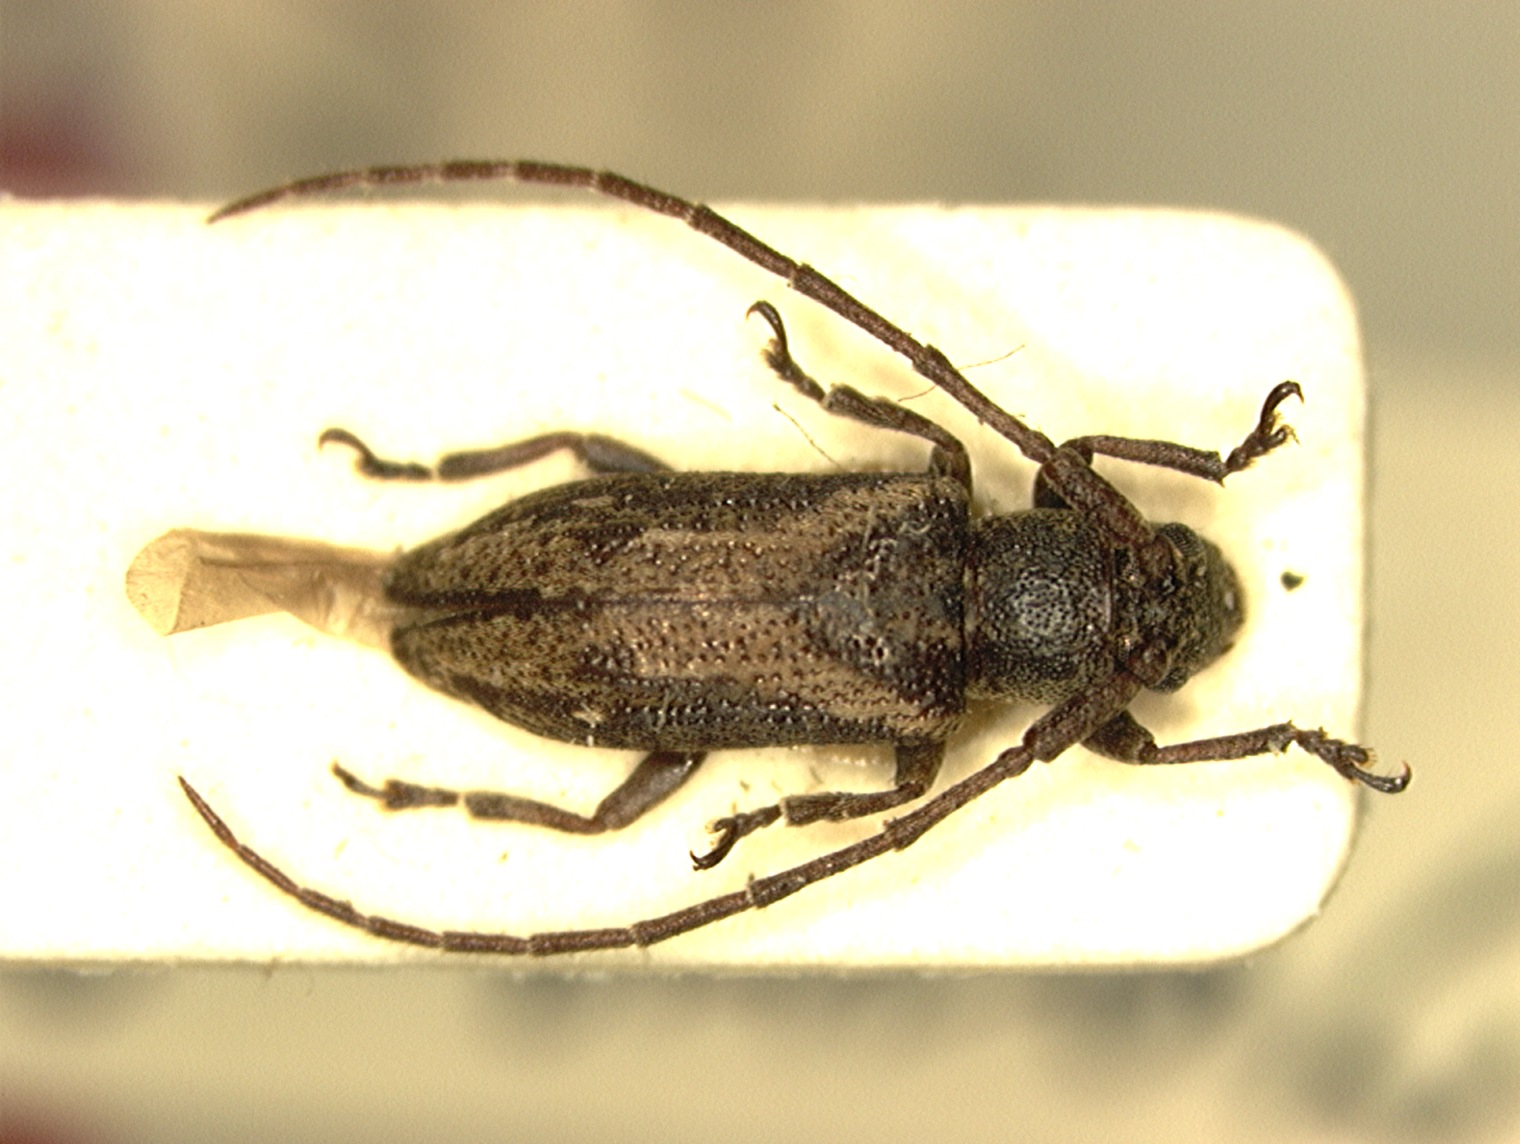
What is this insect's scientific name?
Sybra fuscotriangularis
